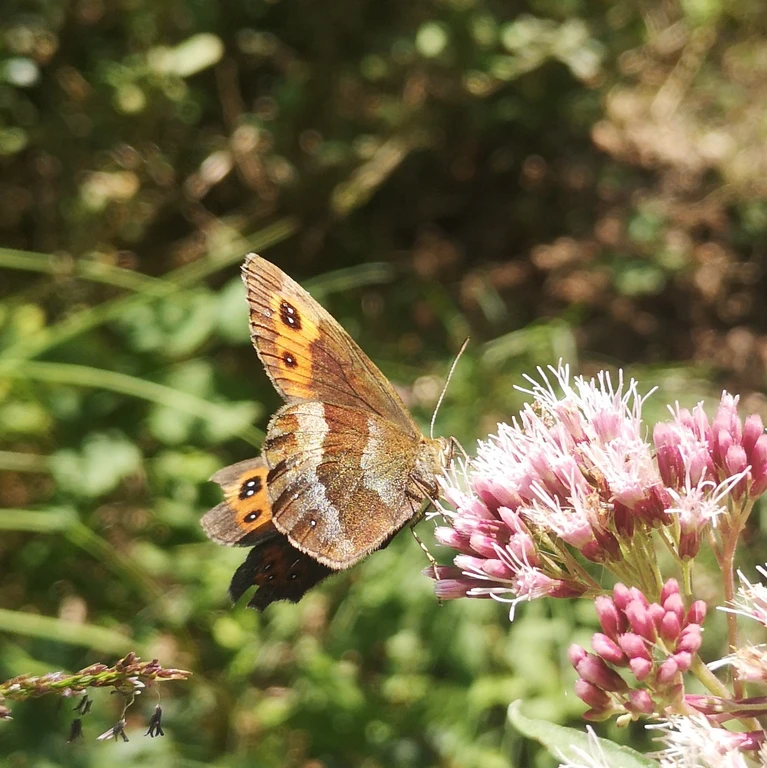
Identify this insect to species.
Erebia aethiops
